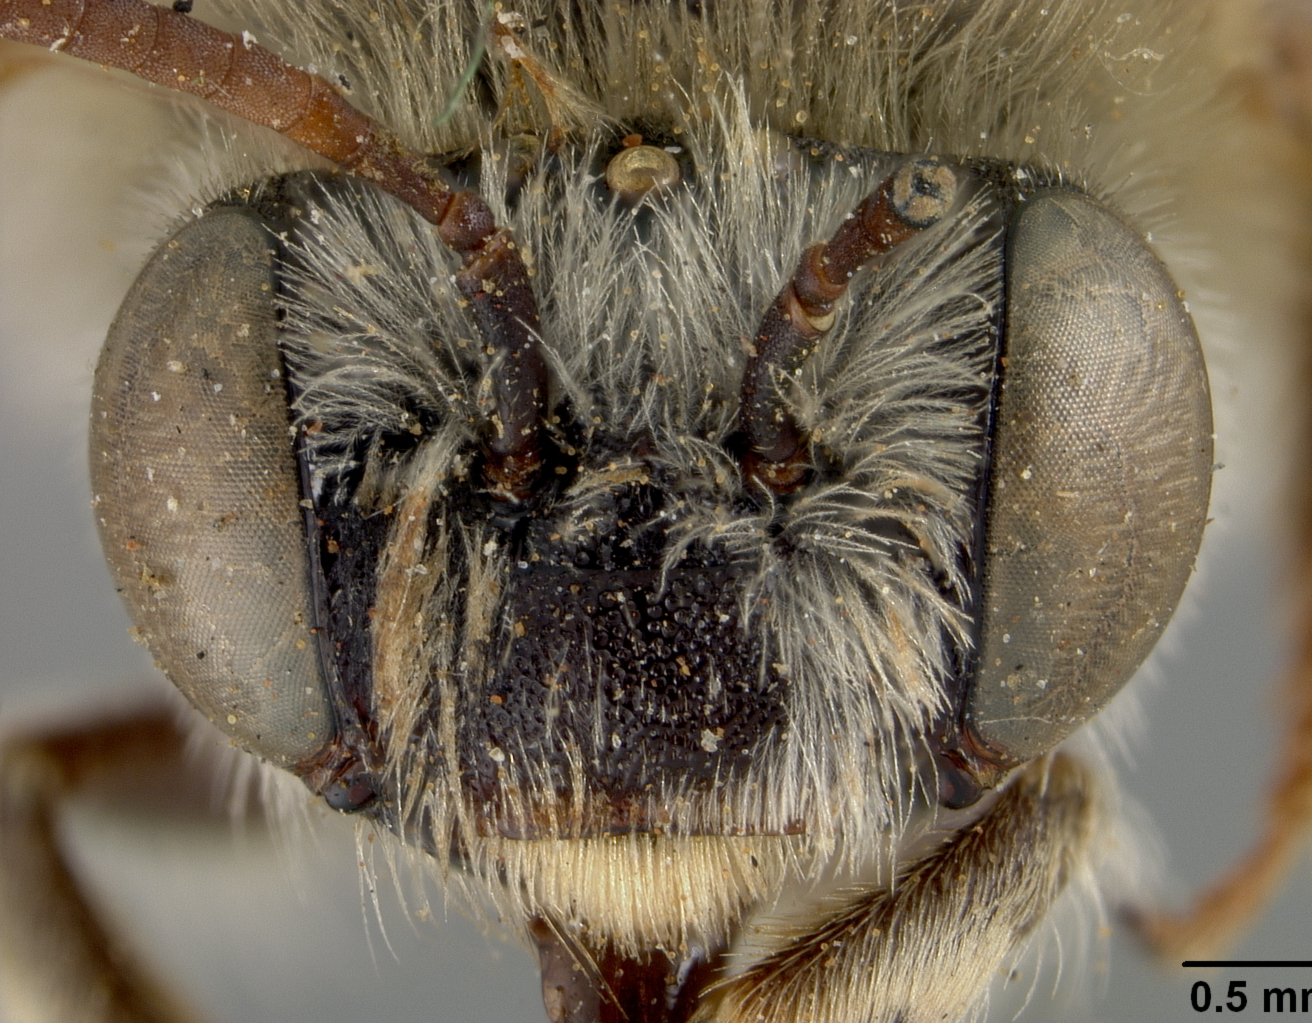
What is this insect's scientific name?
Tetralonia rupicola
